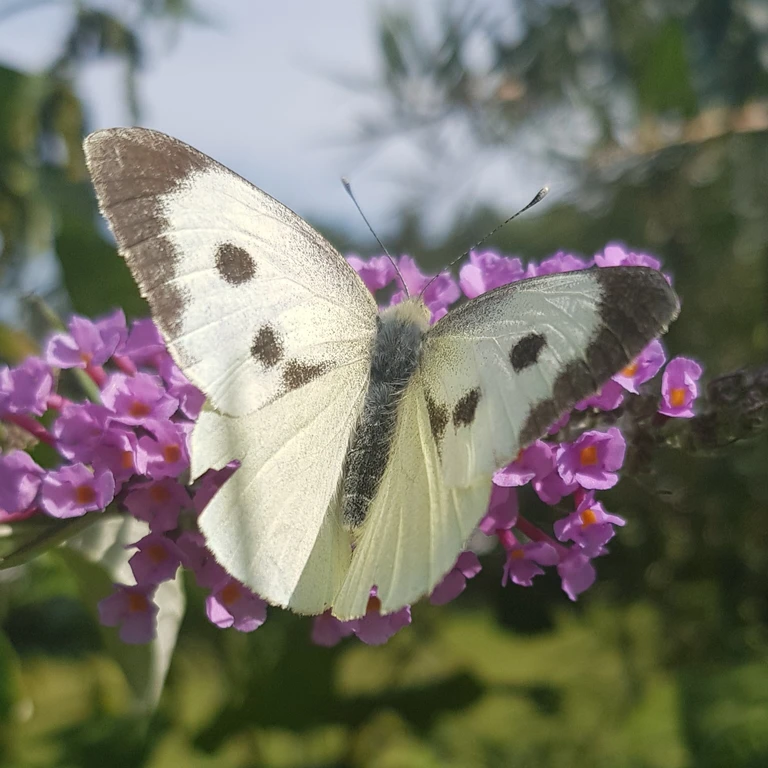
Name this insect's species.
Pieris brassicae
